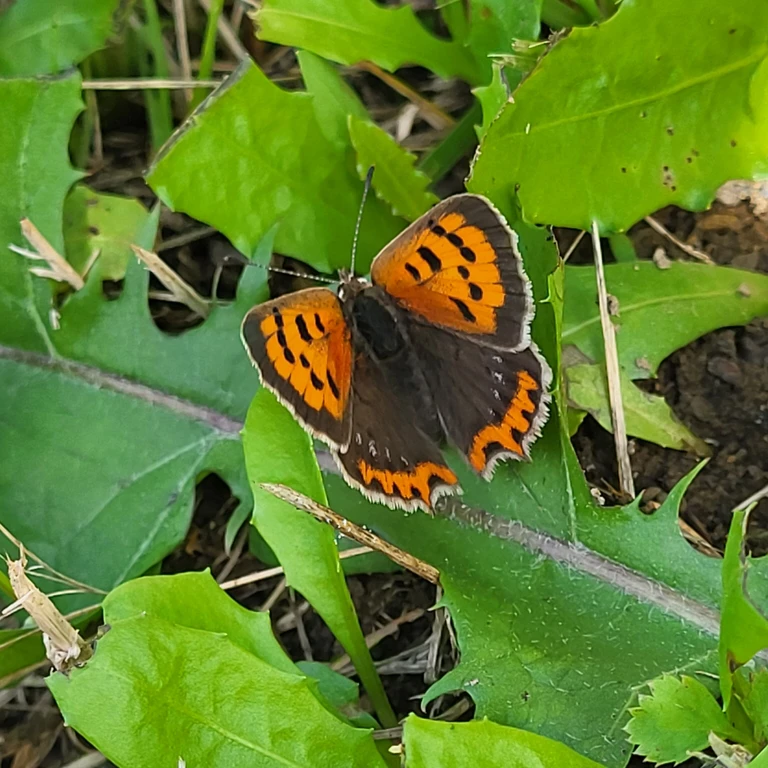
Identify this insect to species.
Lycaena phlaeas
